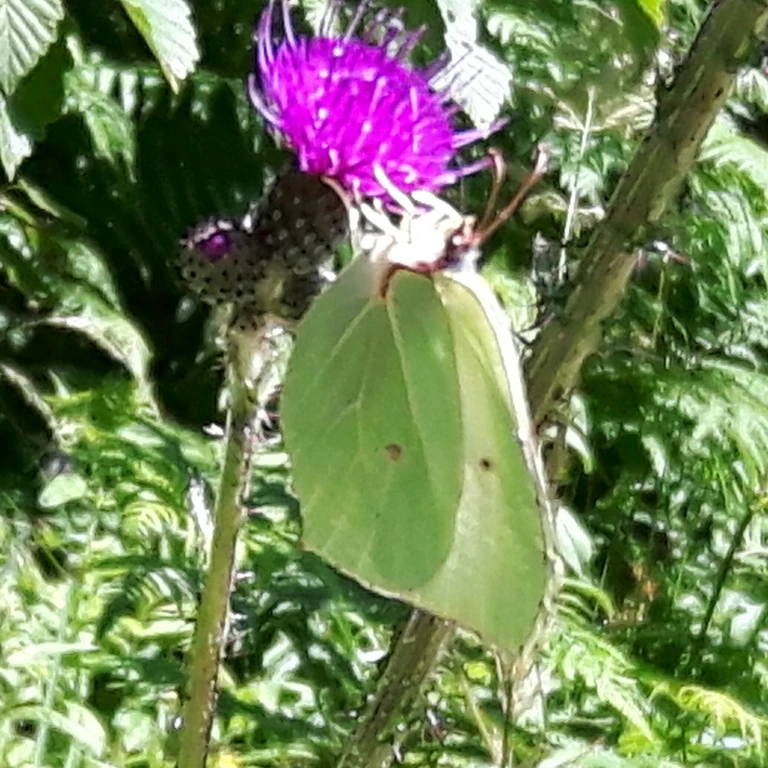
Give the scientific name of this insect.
Gonepteryx rhamni
